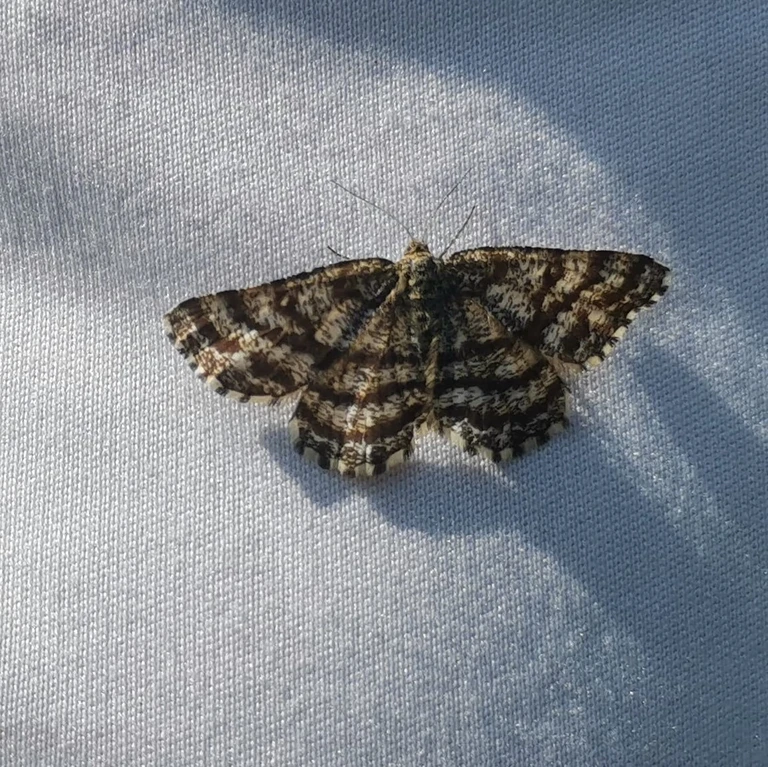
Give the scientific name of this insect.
Ematurga atomaria
